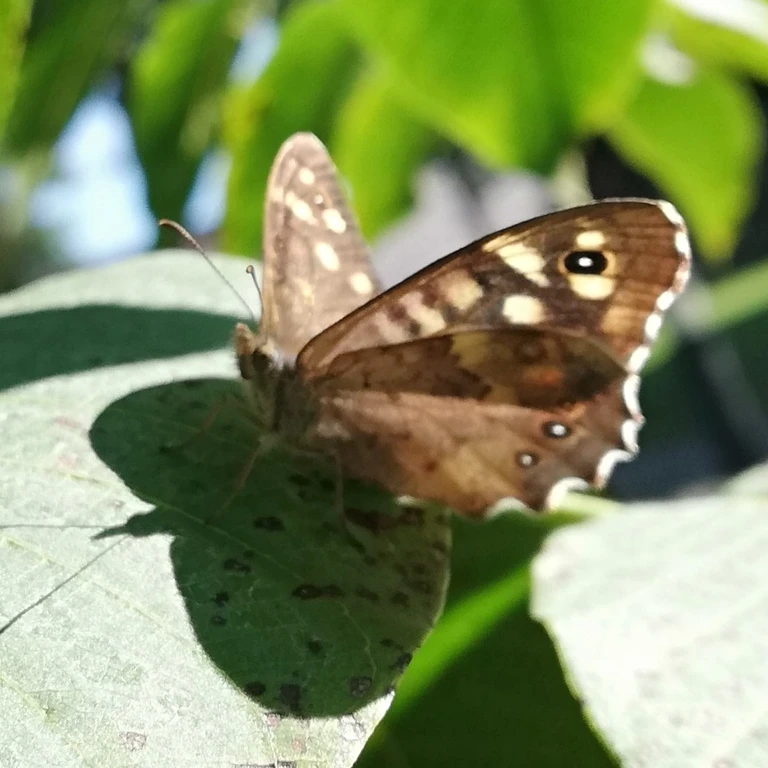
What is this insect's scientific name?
Pararge aegeria
